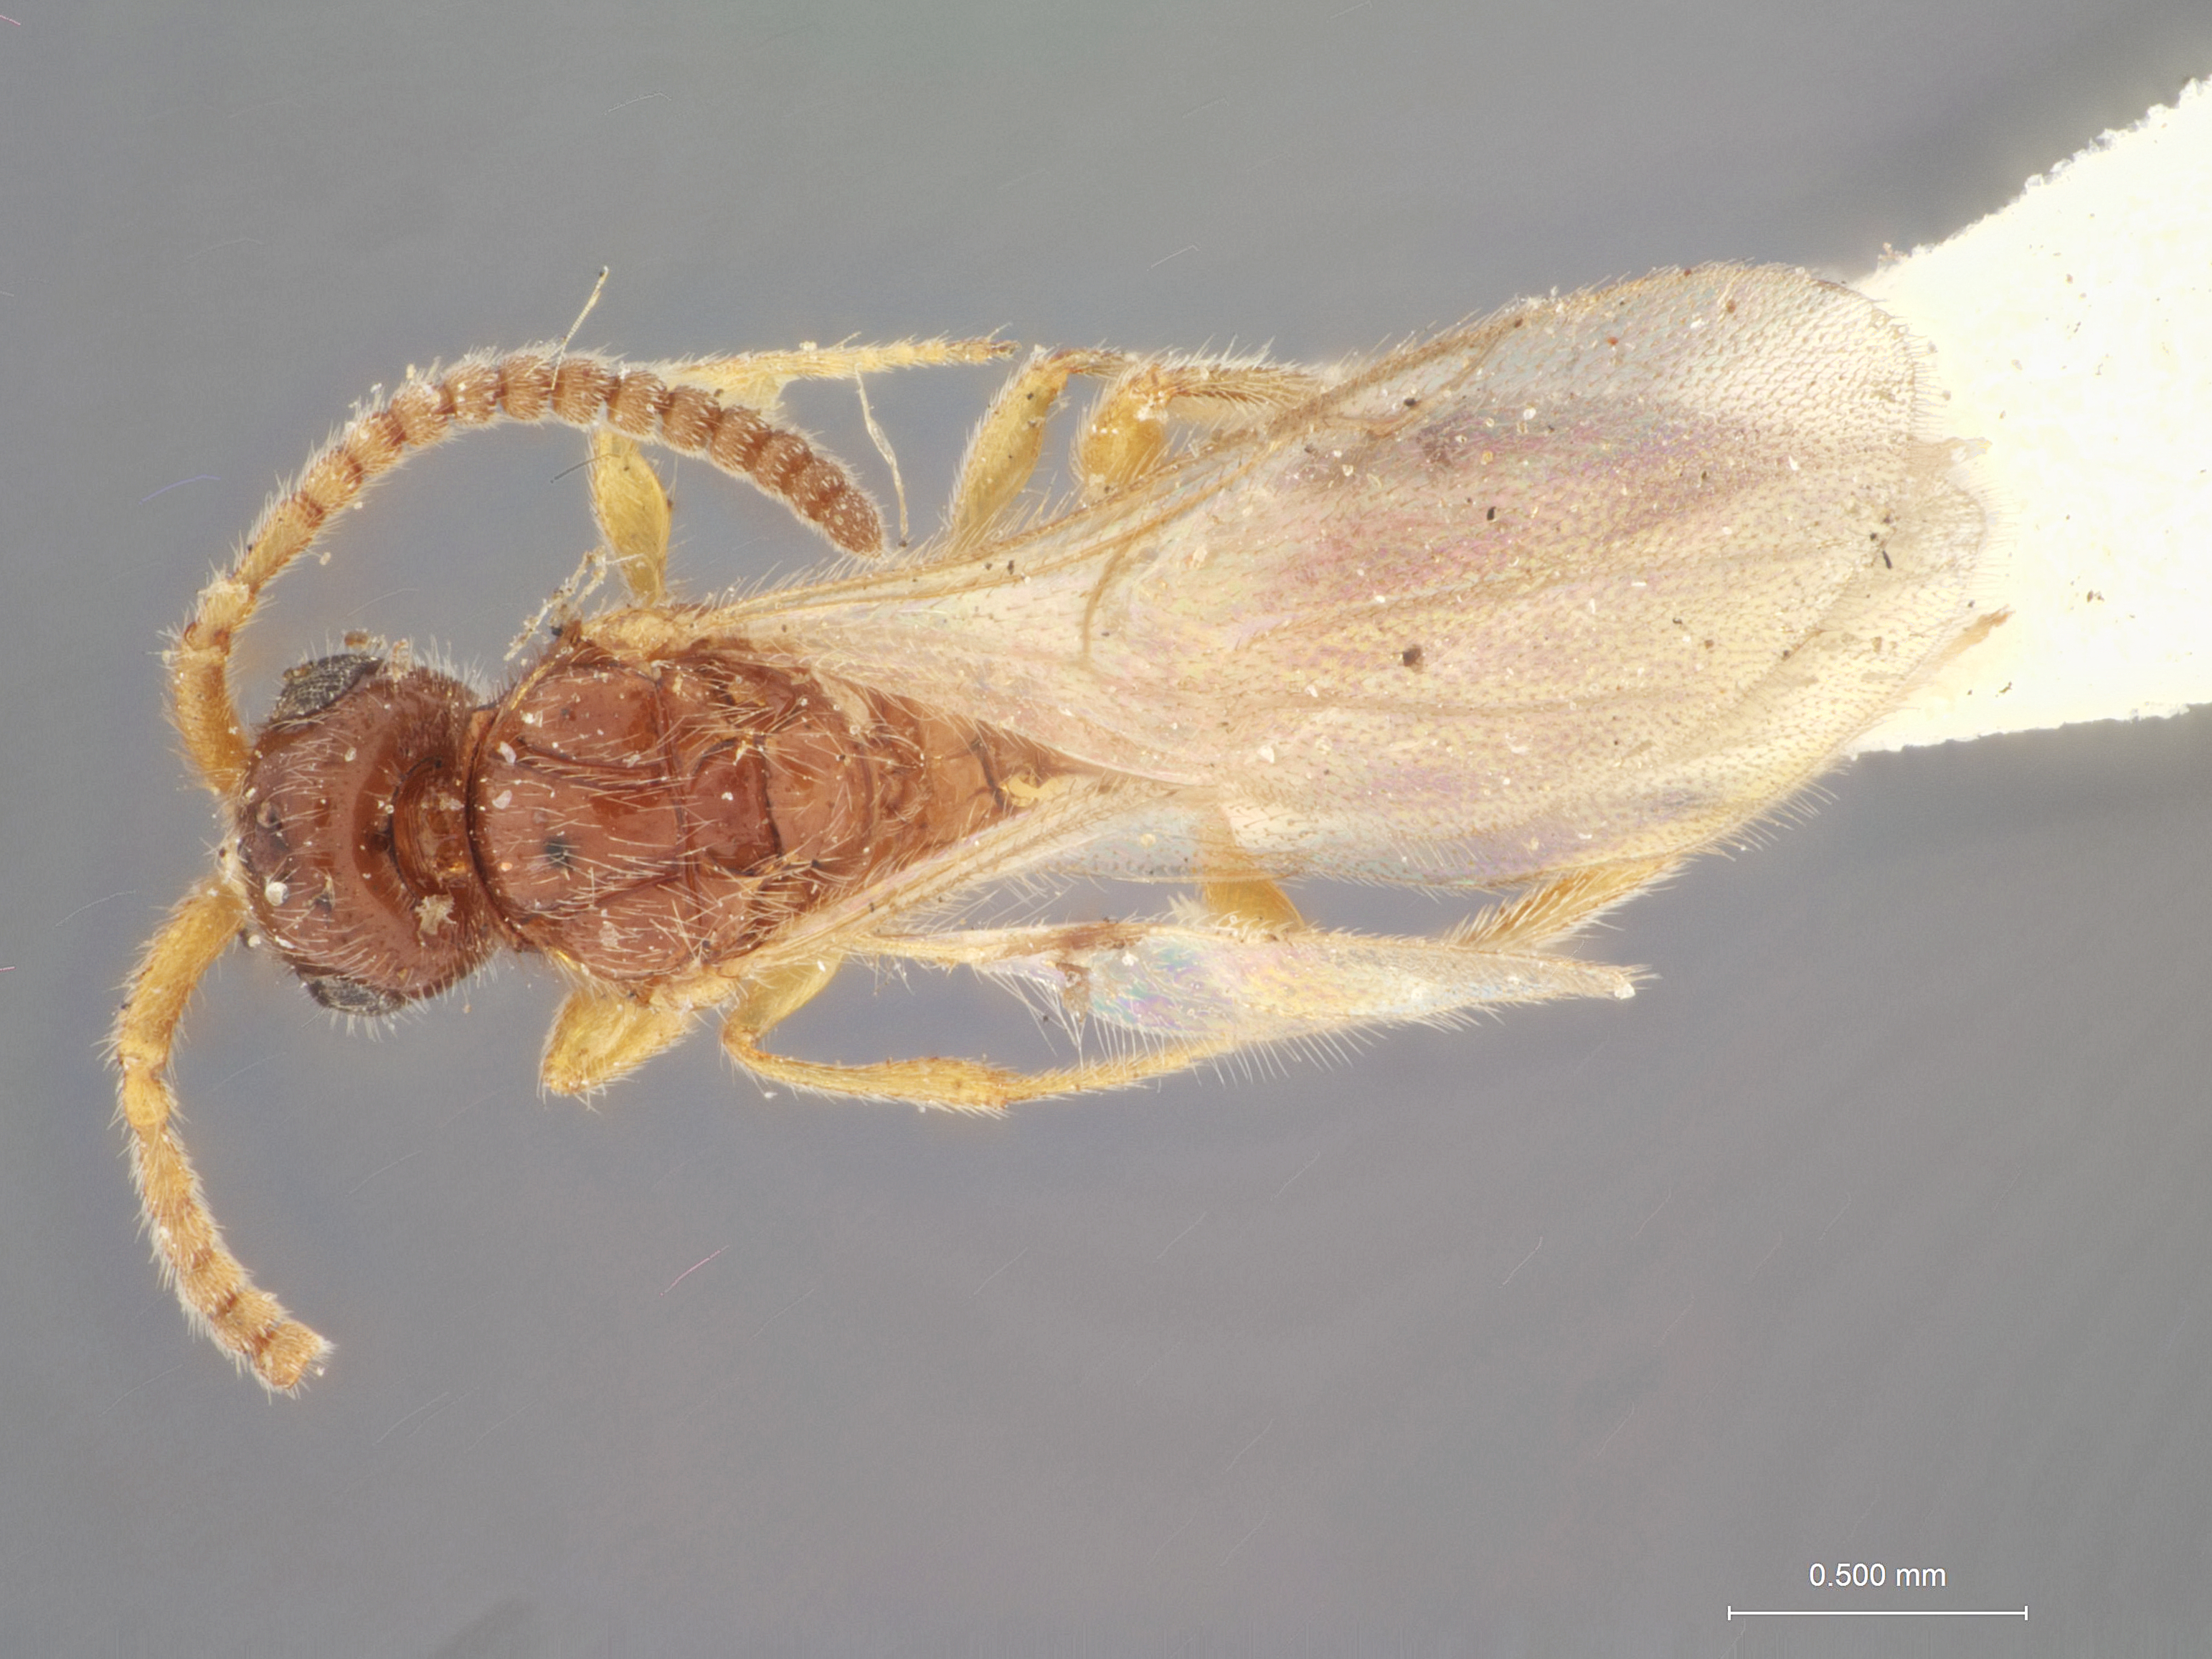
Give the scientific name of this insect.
Pantoclis rufescens
